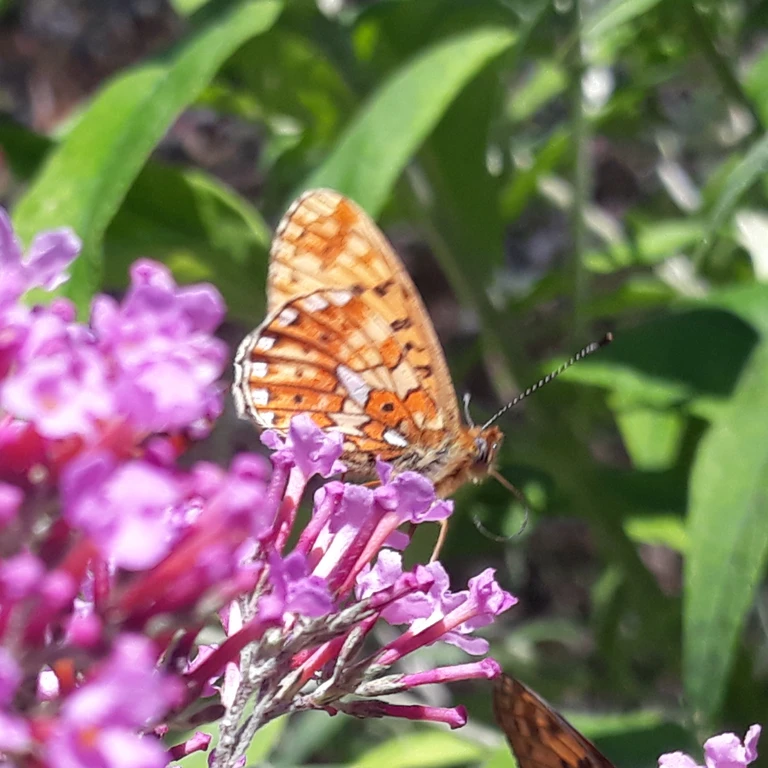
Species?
Boloria euphrosyne (also Clossiana euphrosyne)
